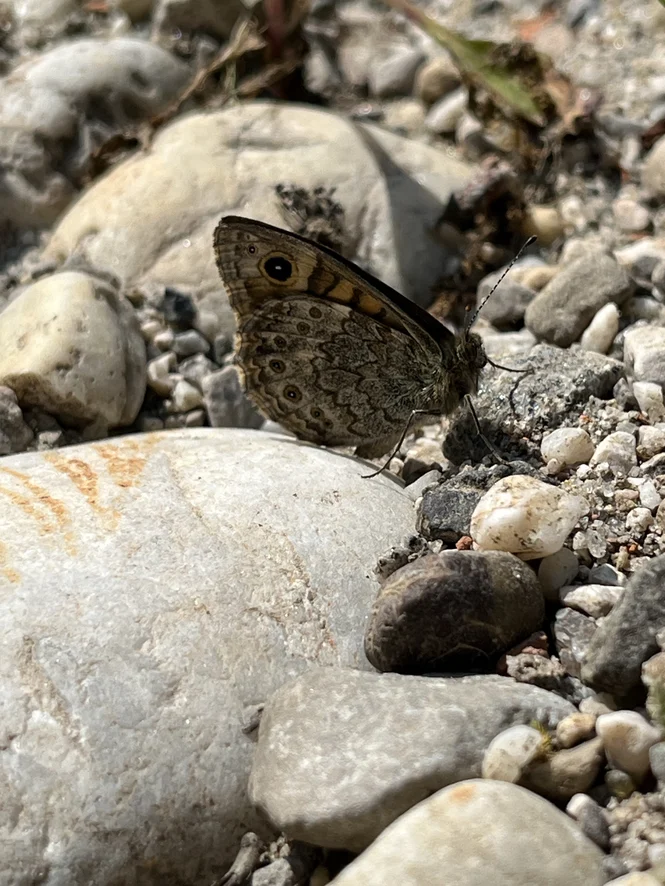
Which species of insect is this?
Lasiommata megera (also Pararge megera)
